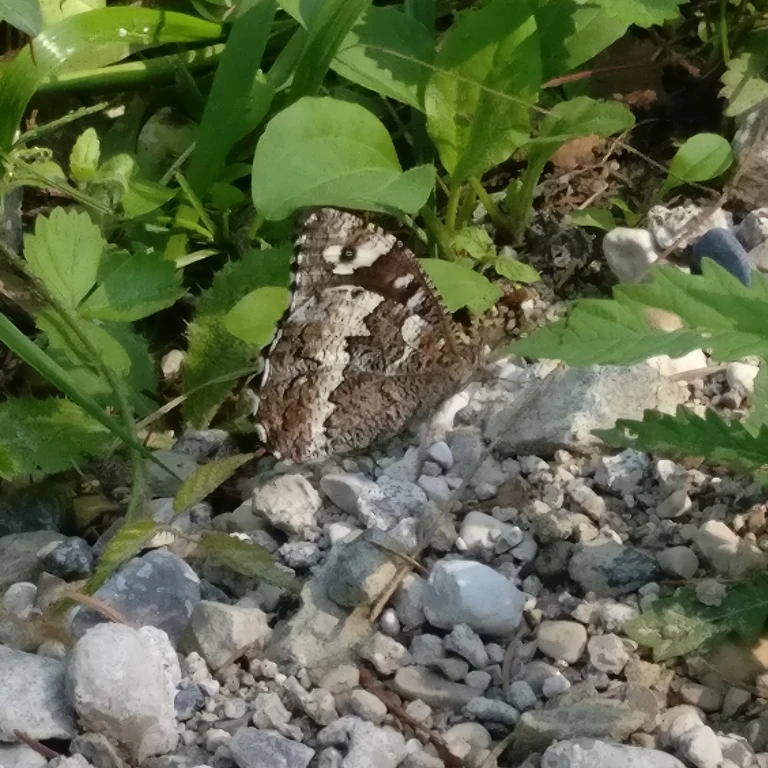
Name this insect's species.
Brintesia circe
